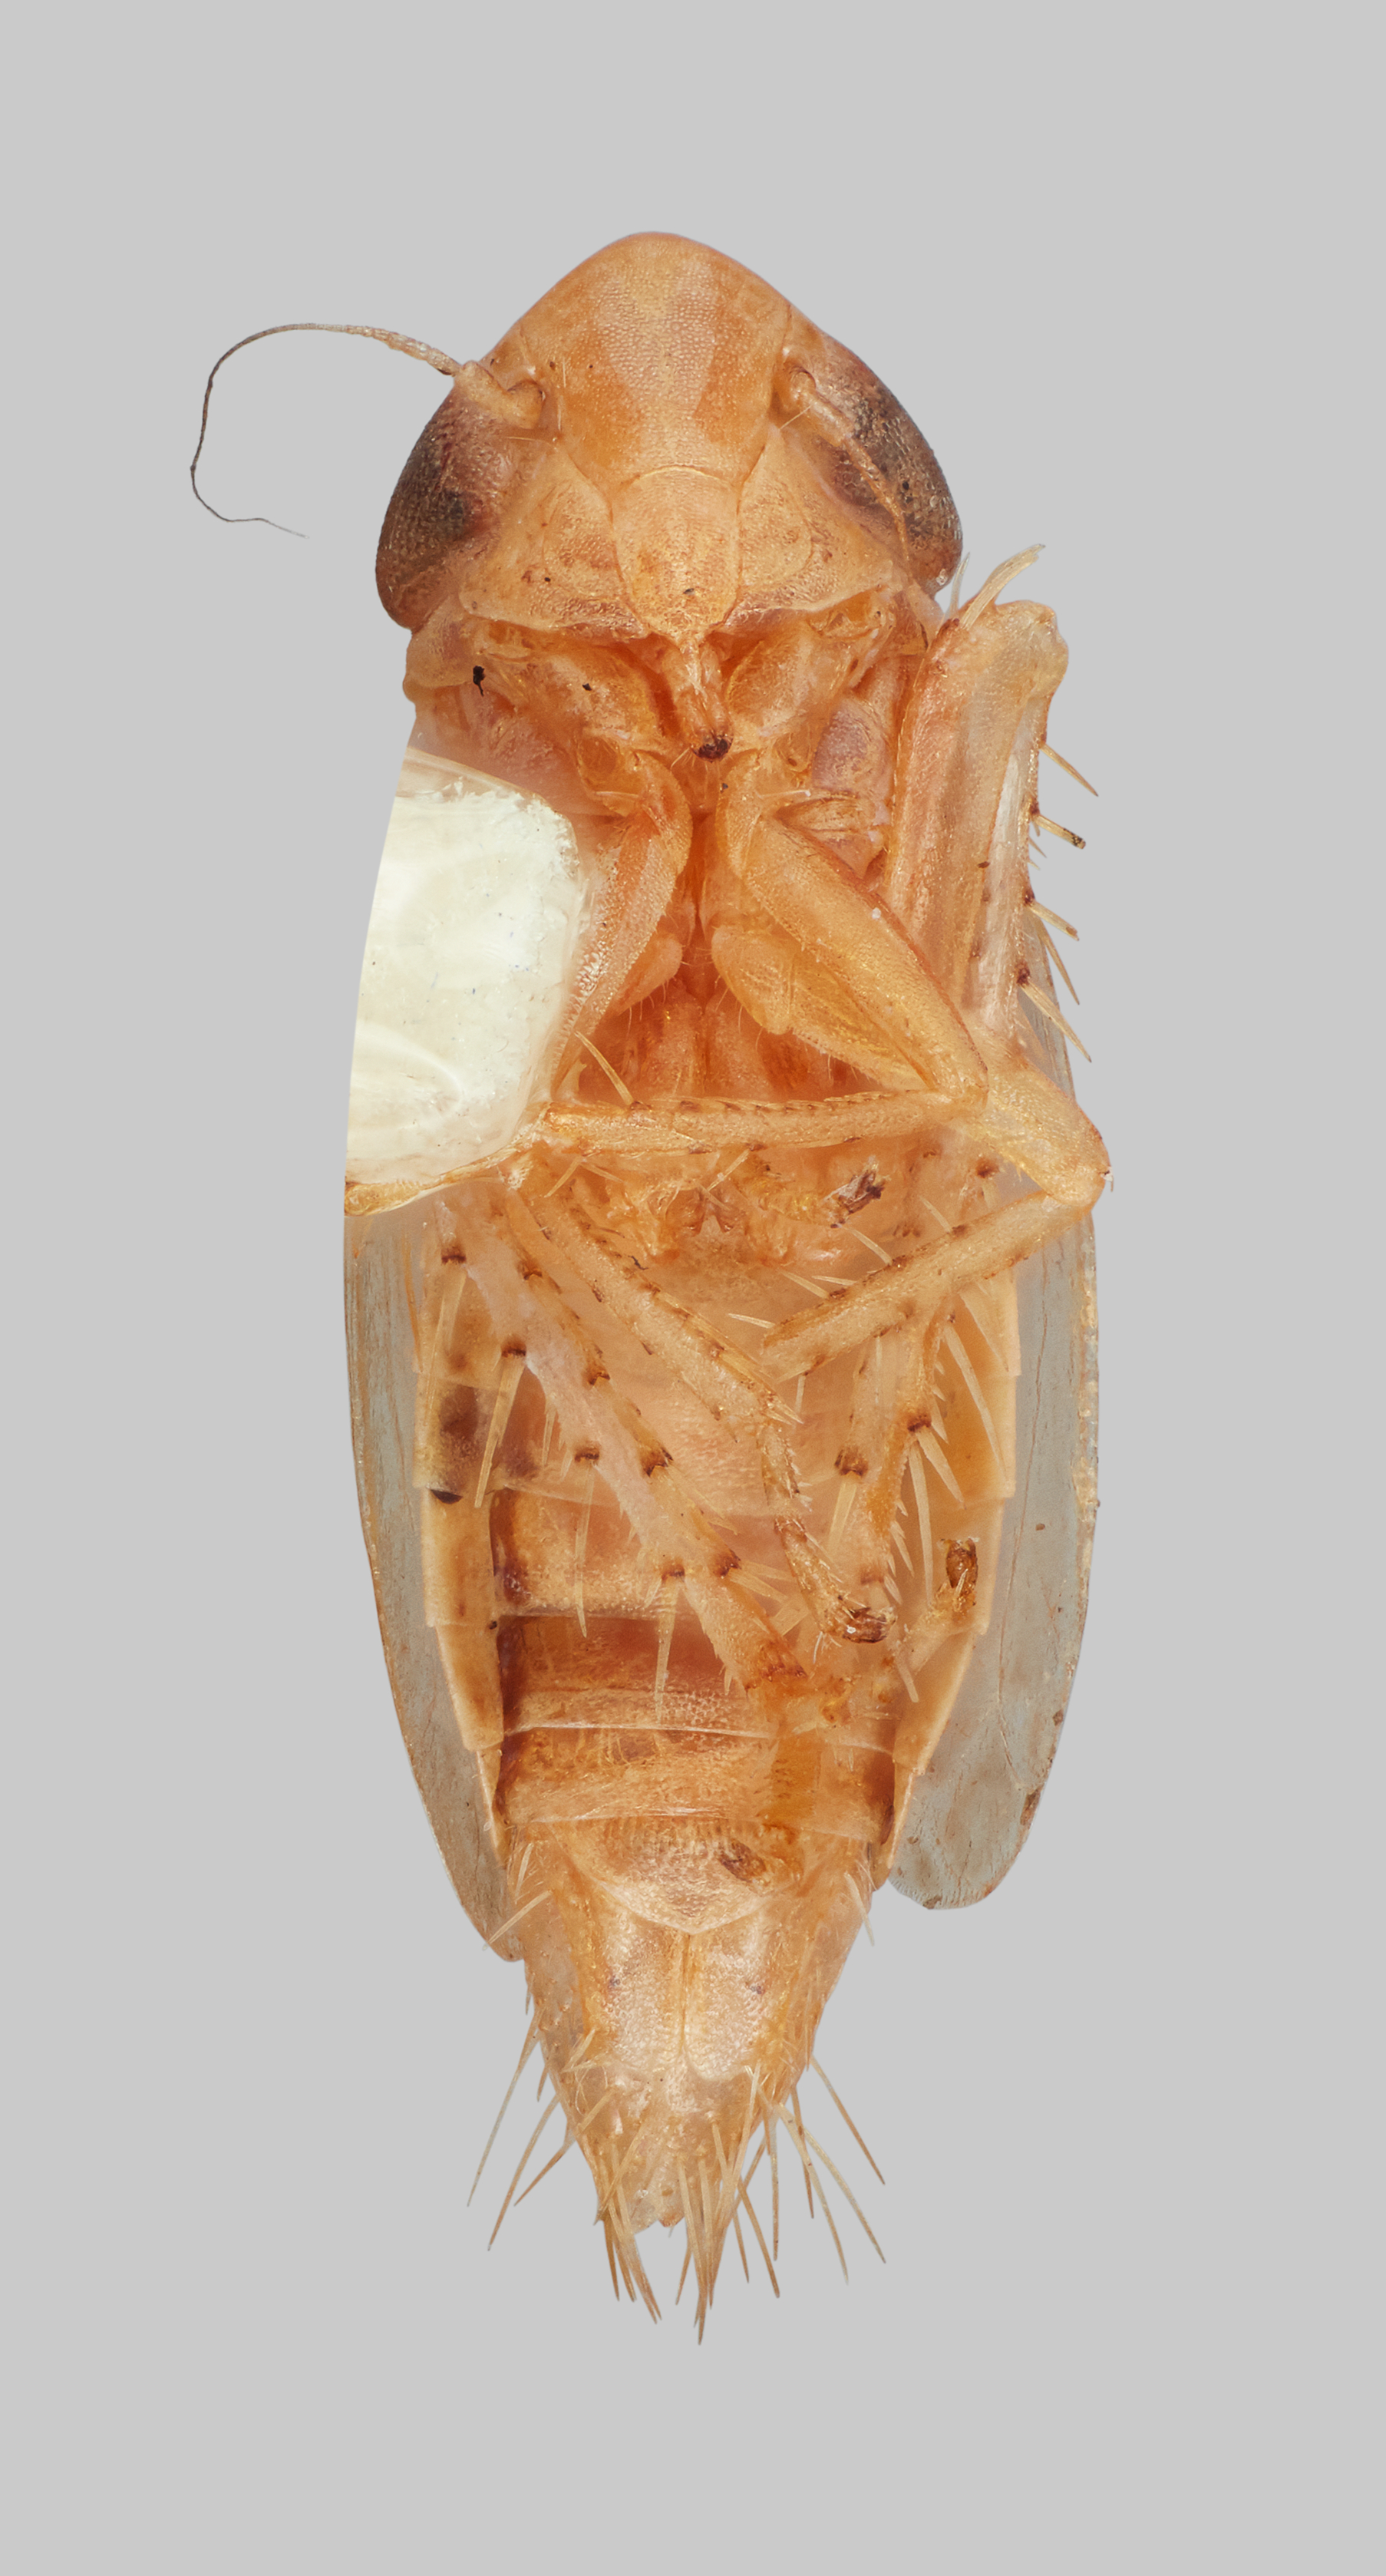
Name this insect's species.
Cribrus plagus (also Laevicephalus shingwauki)
